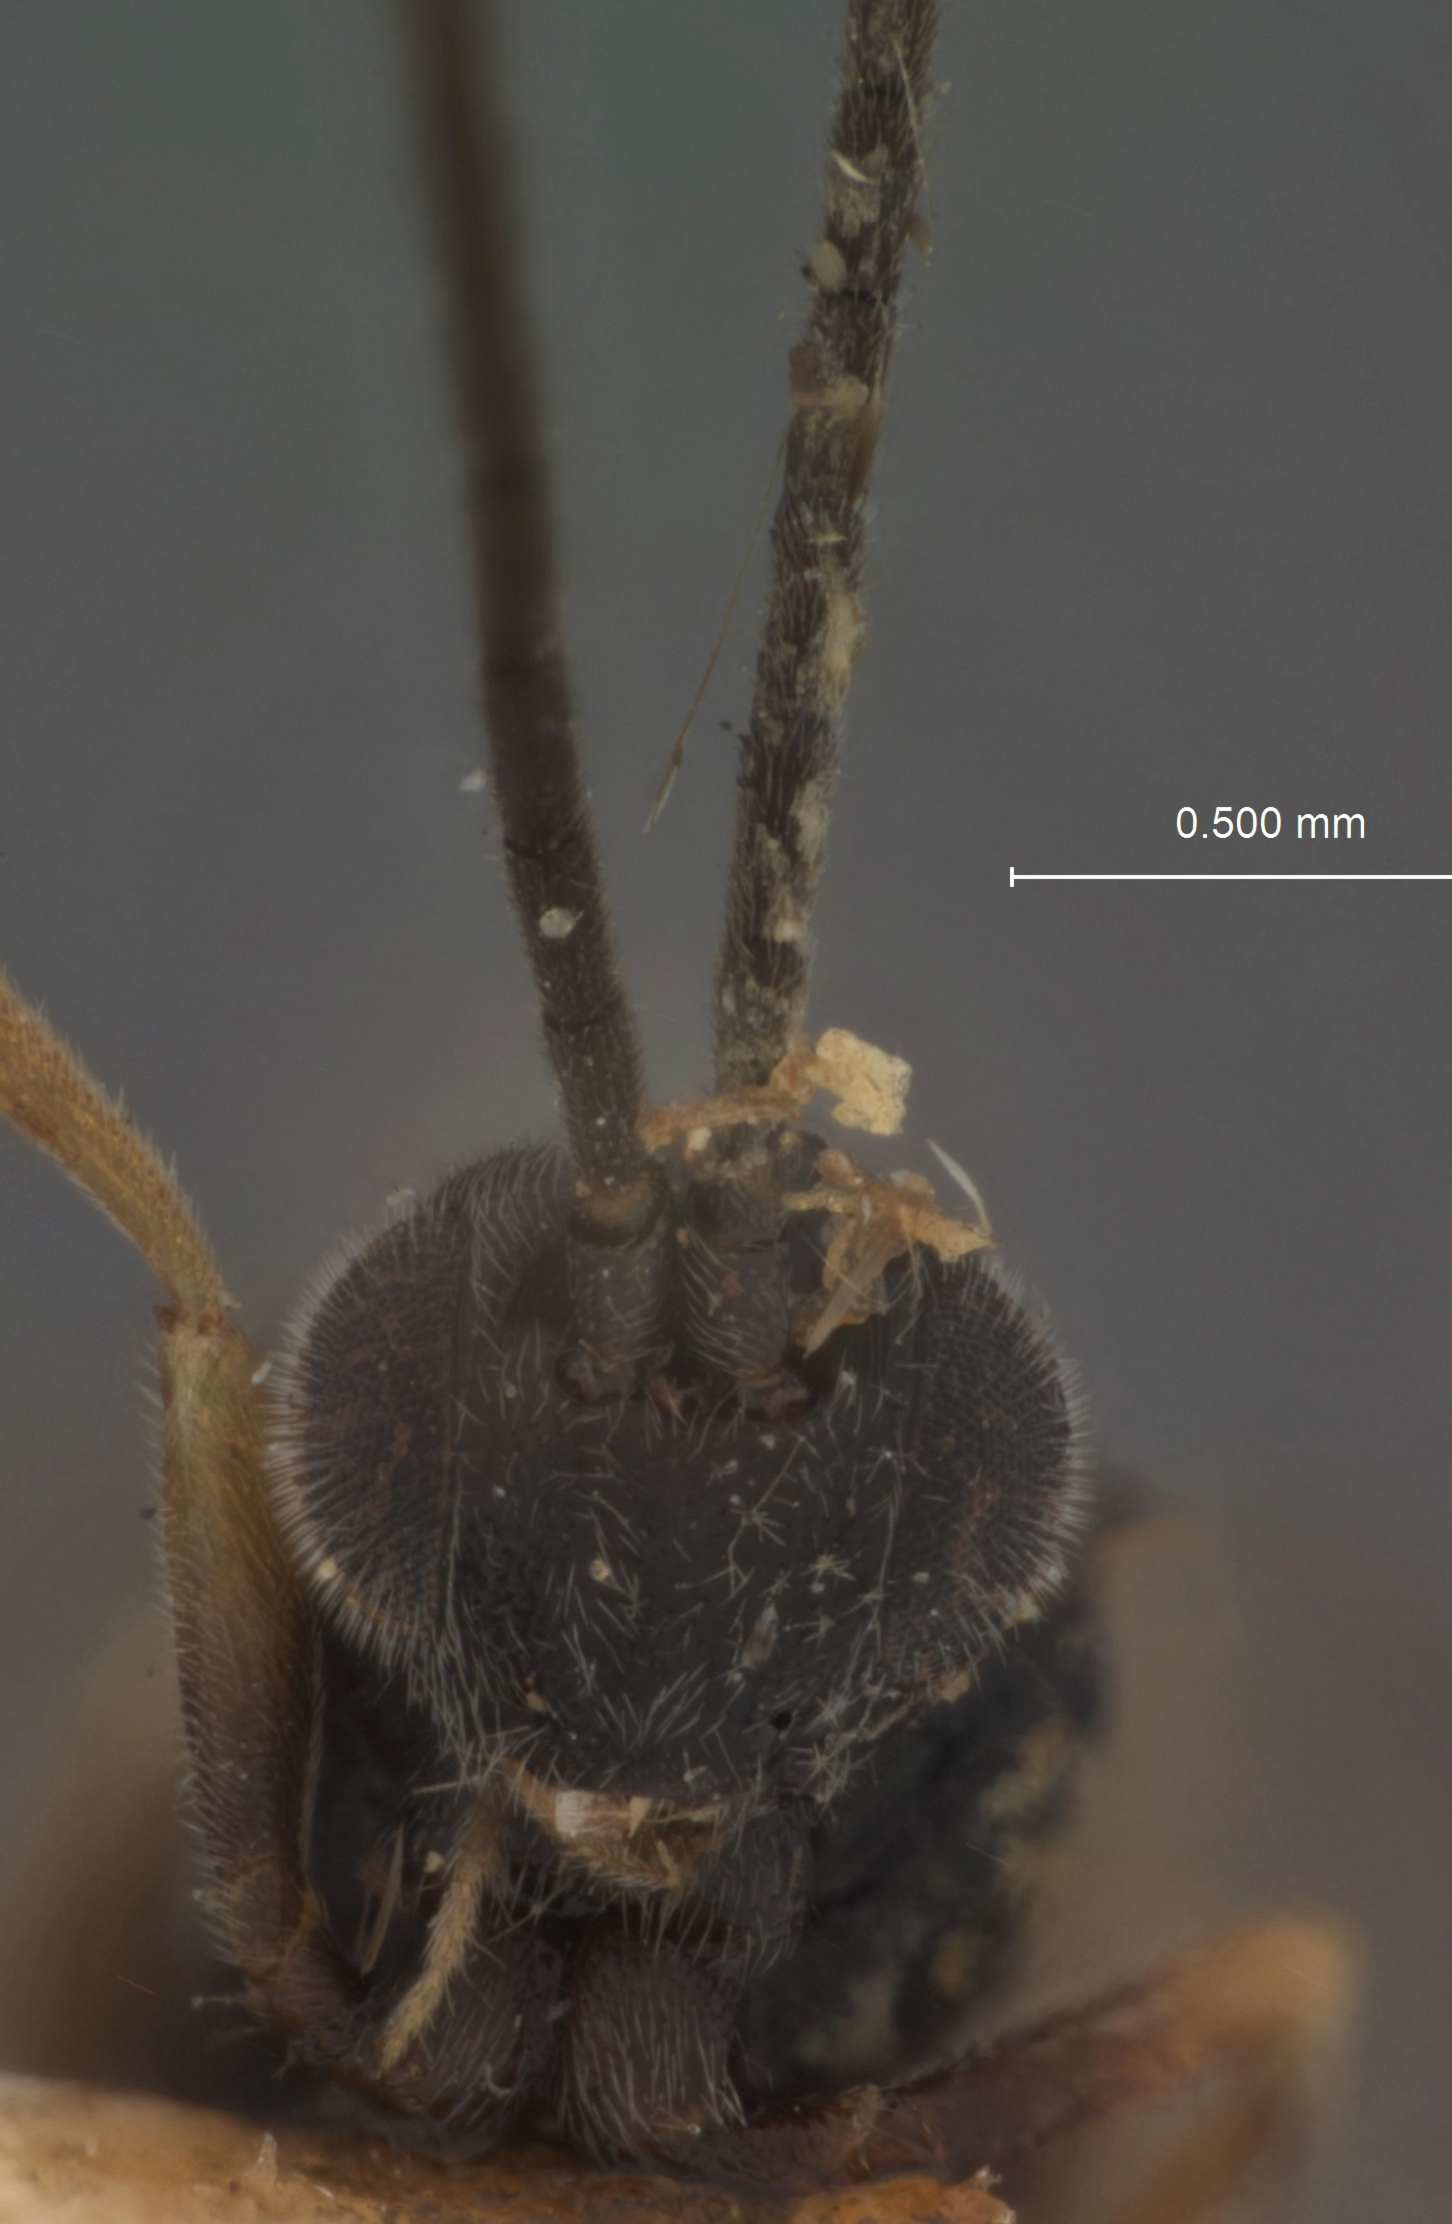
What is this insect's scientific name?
Apanteles assis
